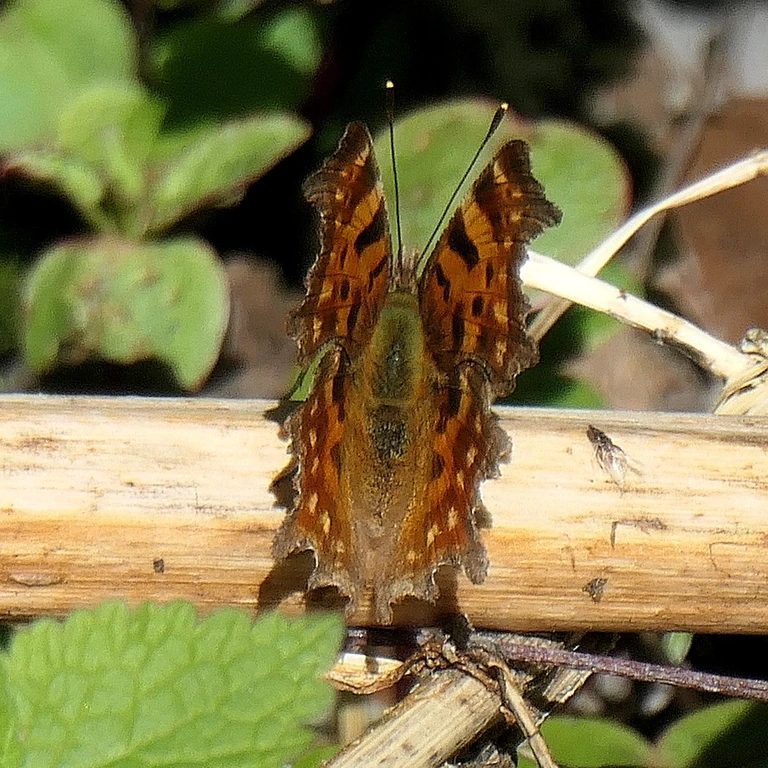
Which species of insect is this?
Polygonia c-album
